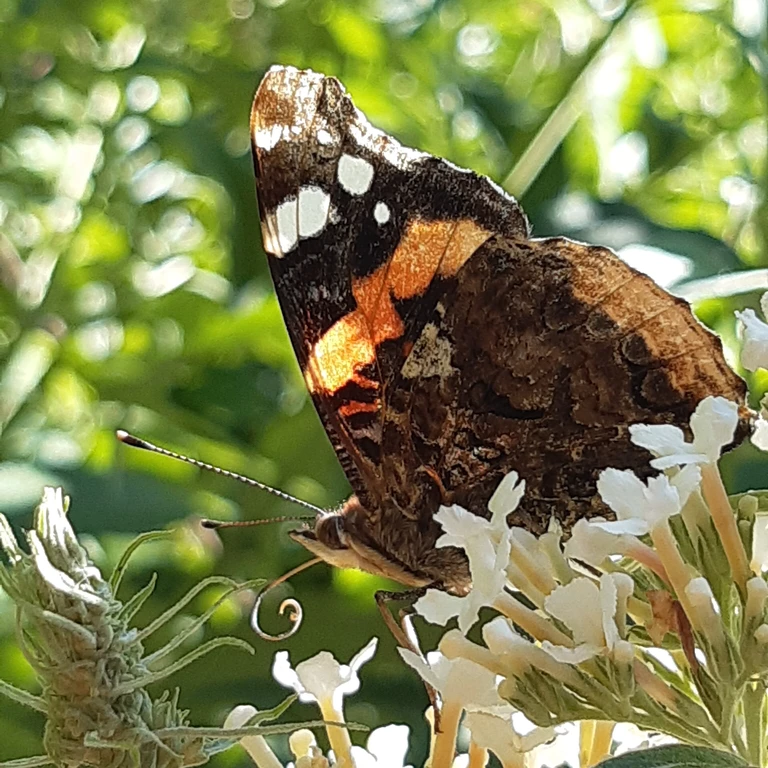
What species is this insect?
Vanessa atalanta
